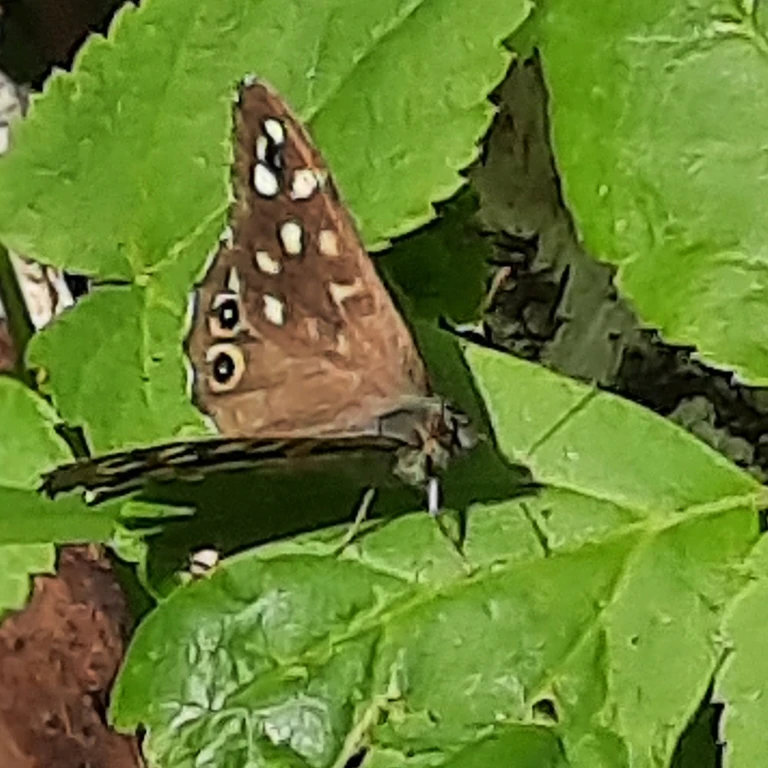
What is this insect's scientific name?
Pararge aegeria
